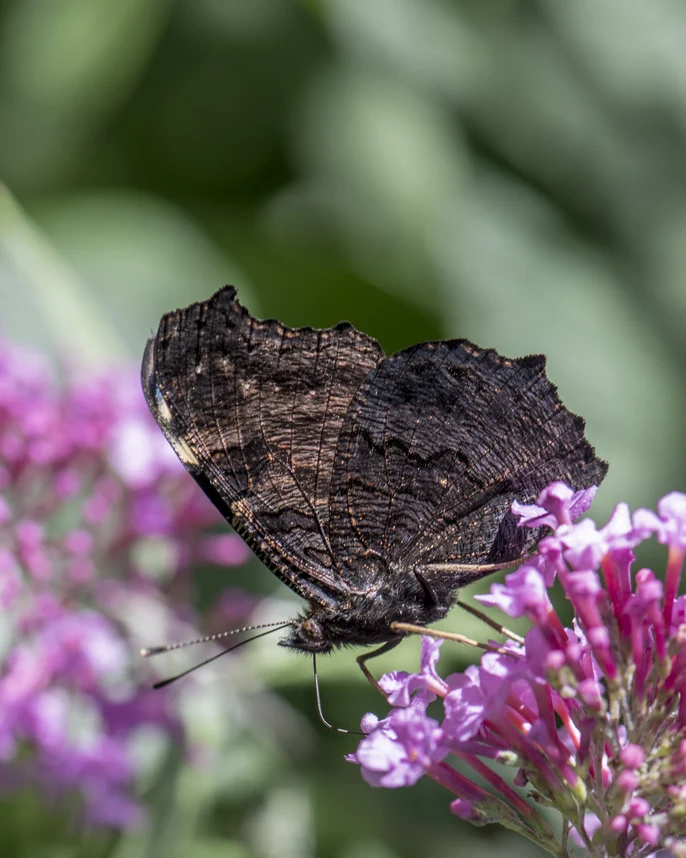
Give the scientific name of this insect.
Aglais io
